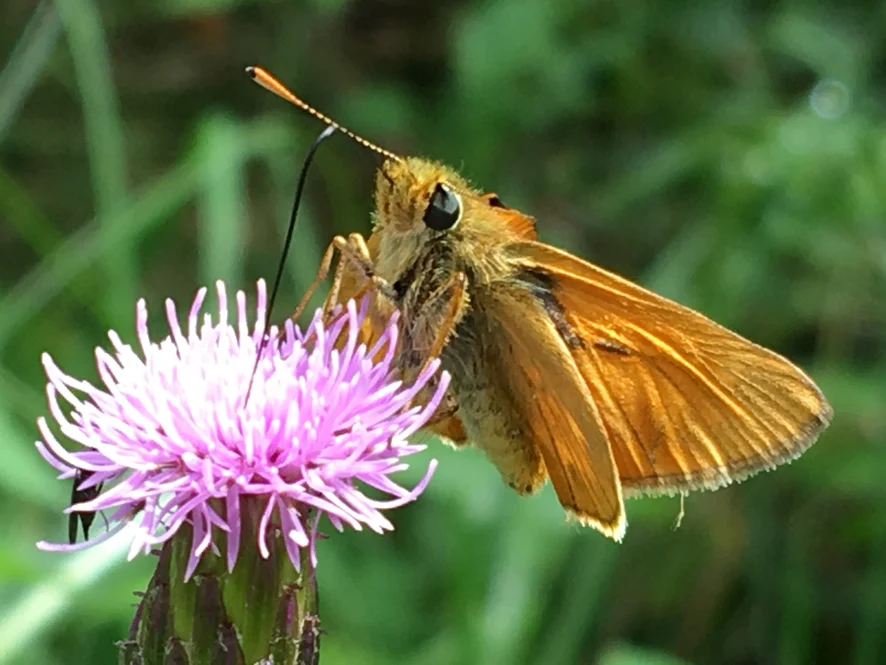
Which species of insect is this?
Thymelicus lineola
